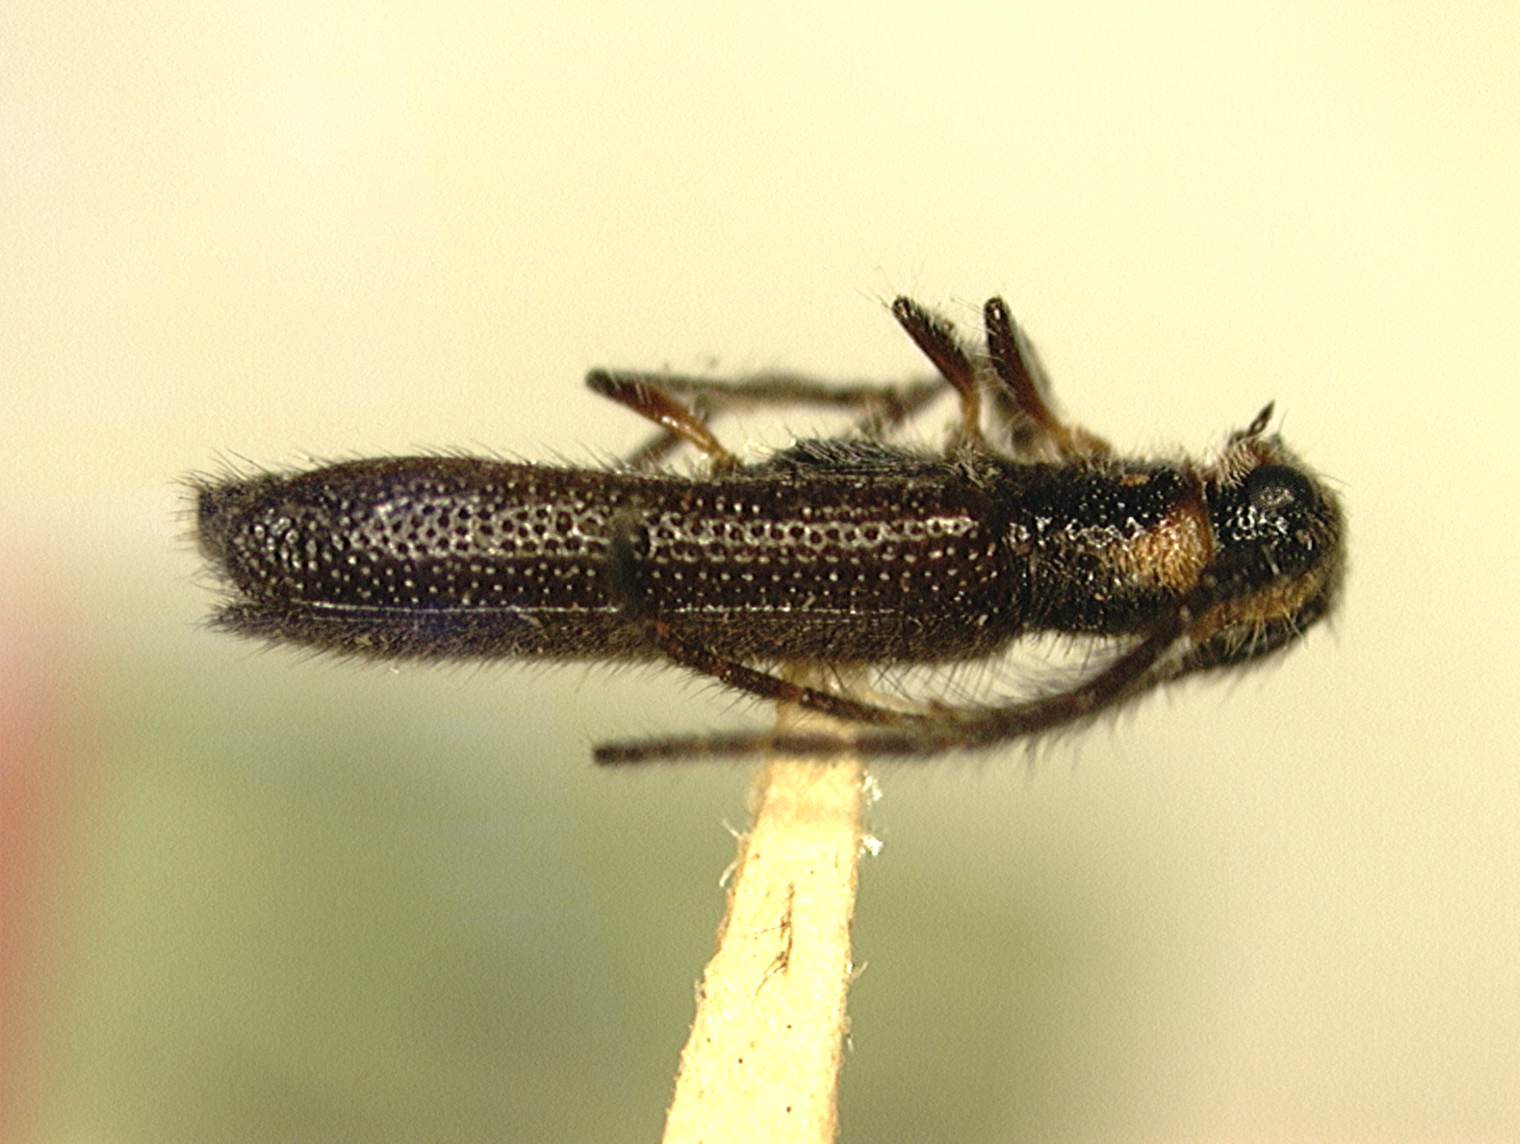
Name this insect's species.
Phaea phthisica (also Phaea auricapilla)
